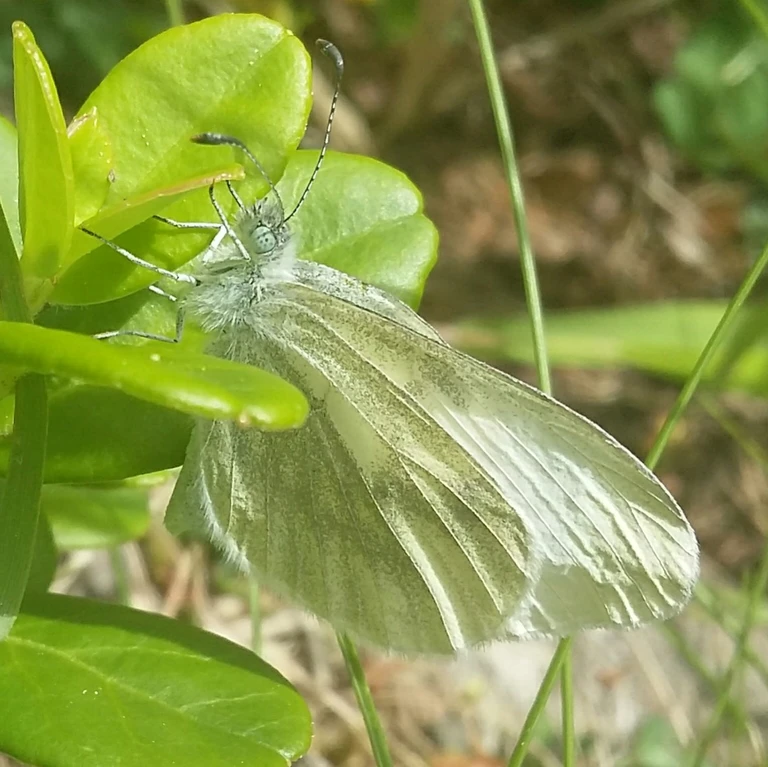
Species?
Leptidea sinapis/juvernica
